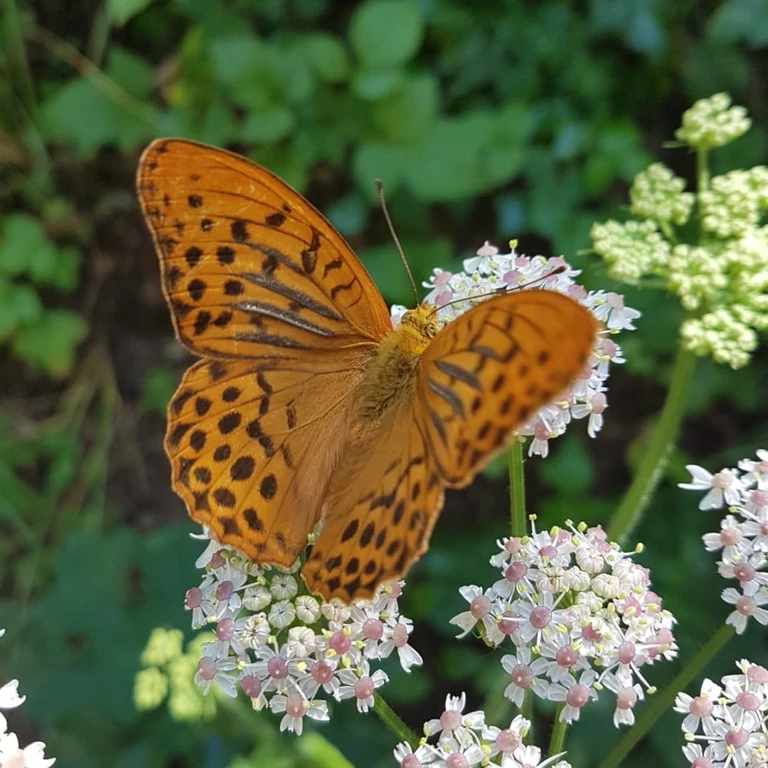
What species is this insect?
Argynnis paphia
